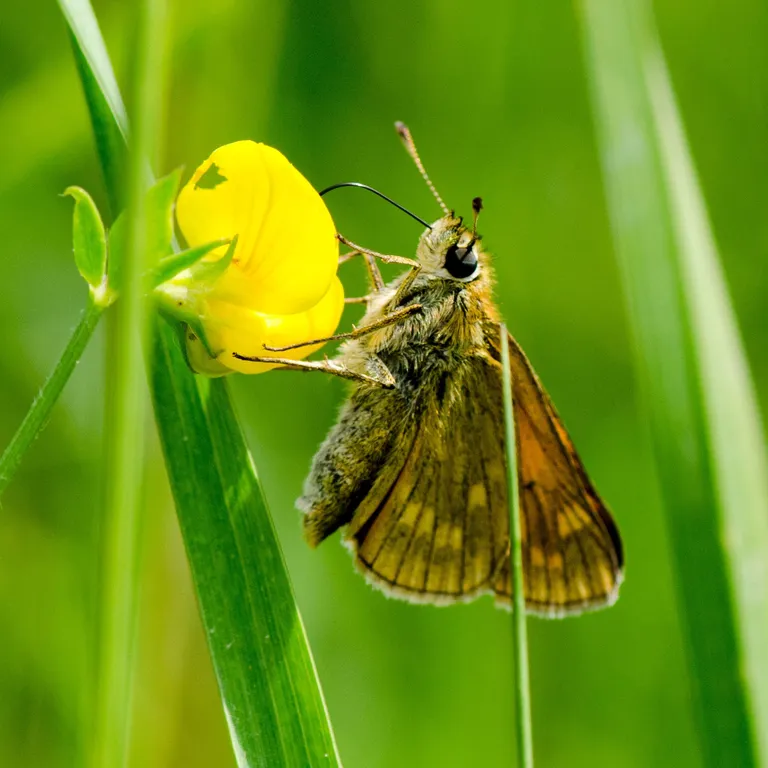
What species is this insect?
Ochlodes sylvanus (also Ochlodes venata)
